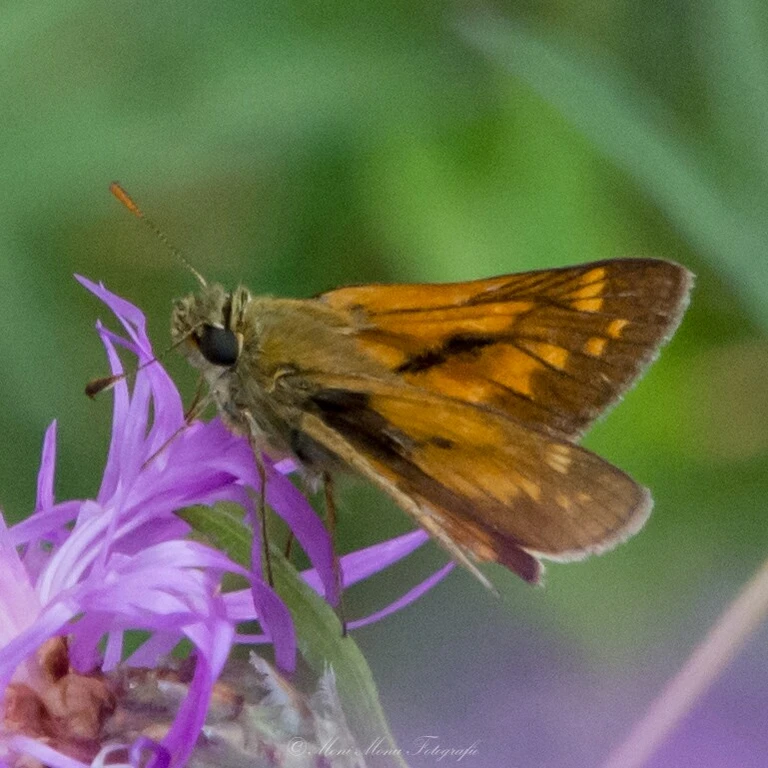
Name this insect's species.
Ochlodes sylvanus (also Ochlodes venata)
